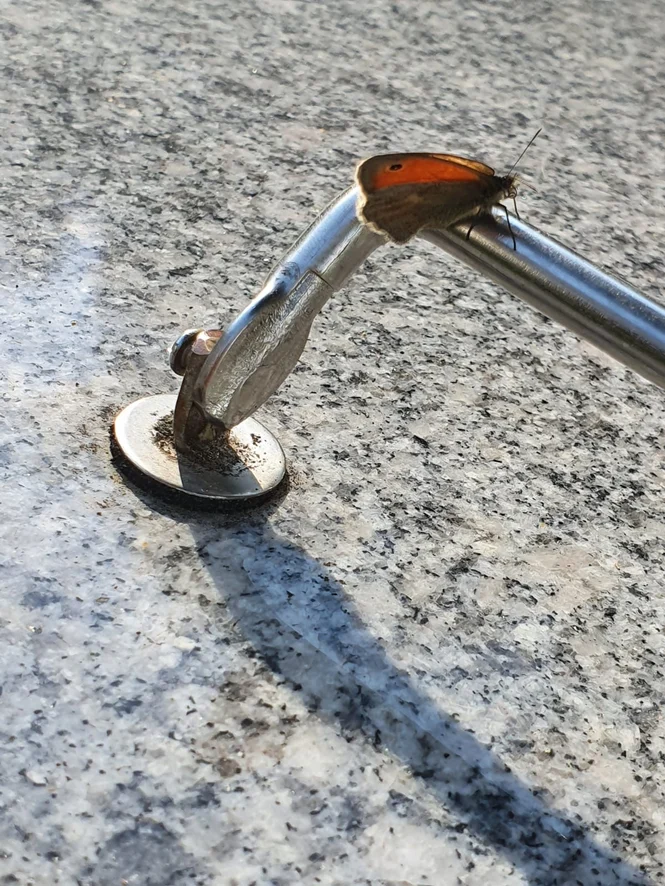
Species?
Coenonympha pamphilus
